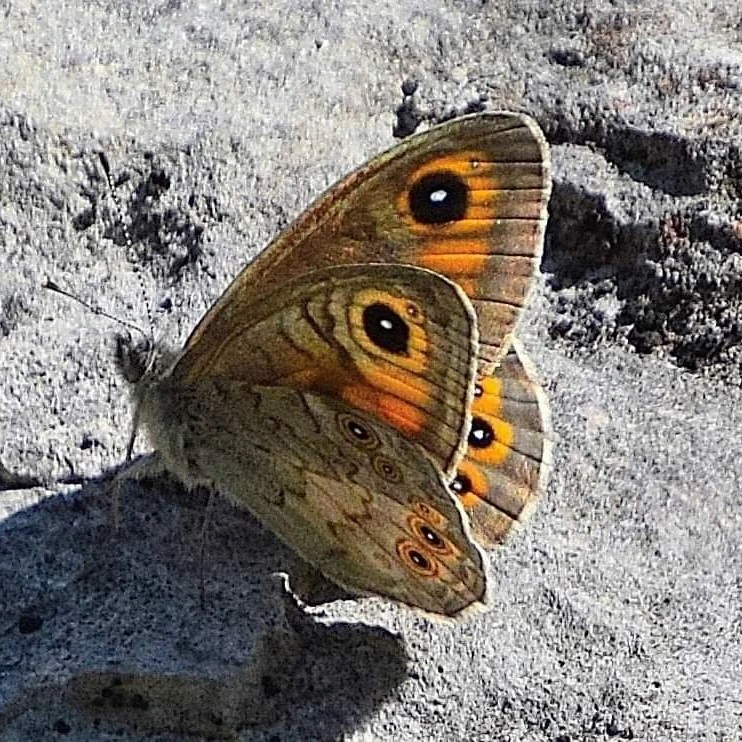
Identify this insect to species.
Lasiommata maera (also Pararge maera)
